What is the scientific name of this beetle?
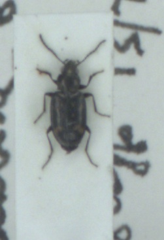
Bembidion obliquum
